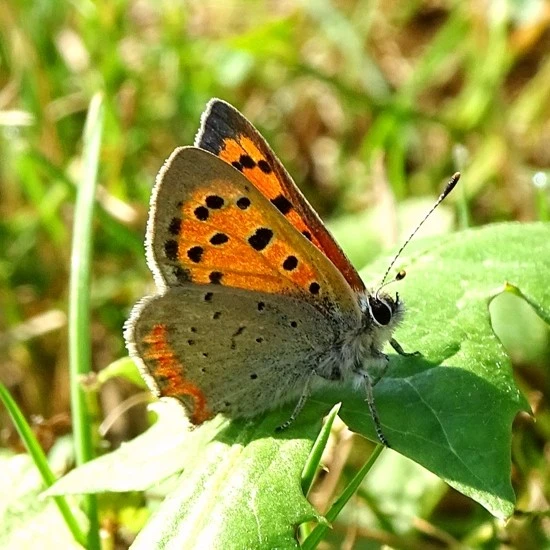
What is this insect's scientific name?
Lycaena phlaeas
